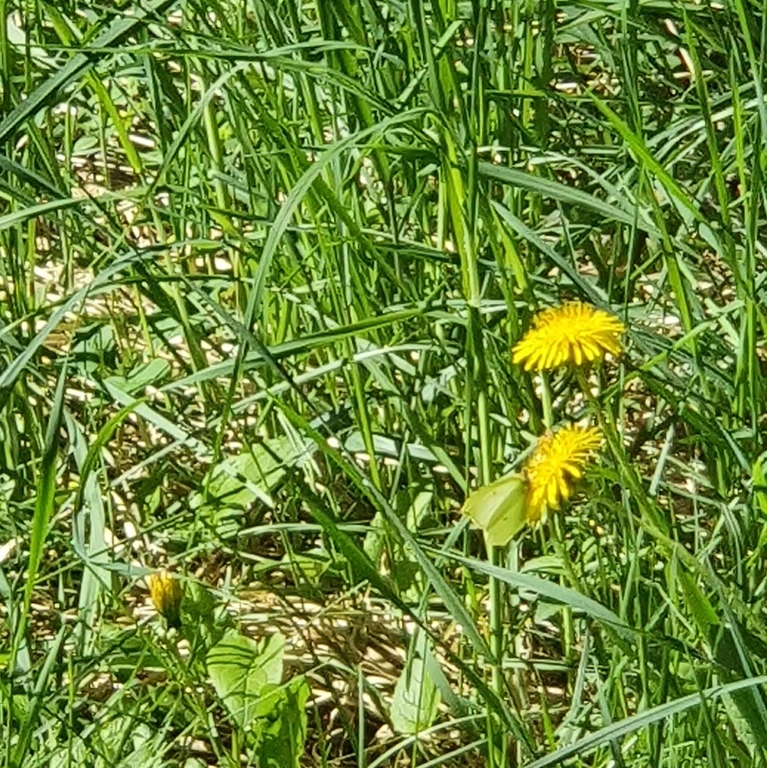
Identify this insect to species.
Gonepteryx rhamni
